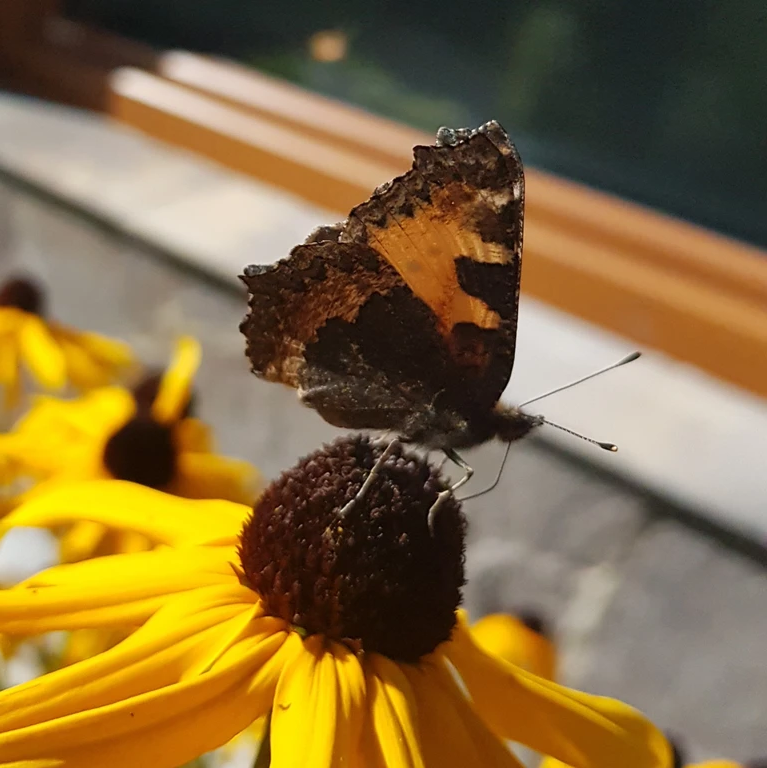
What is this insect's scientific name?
Aglais urticae
